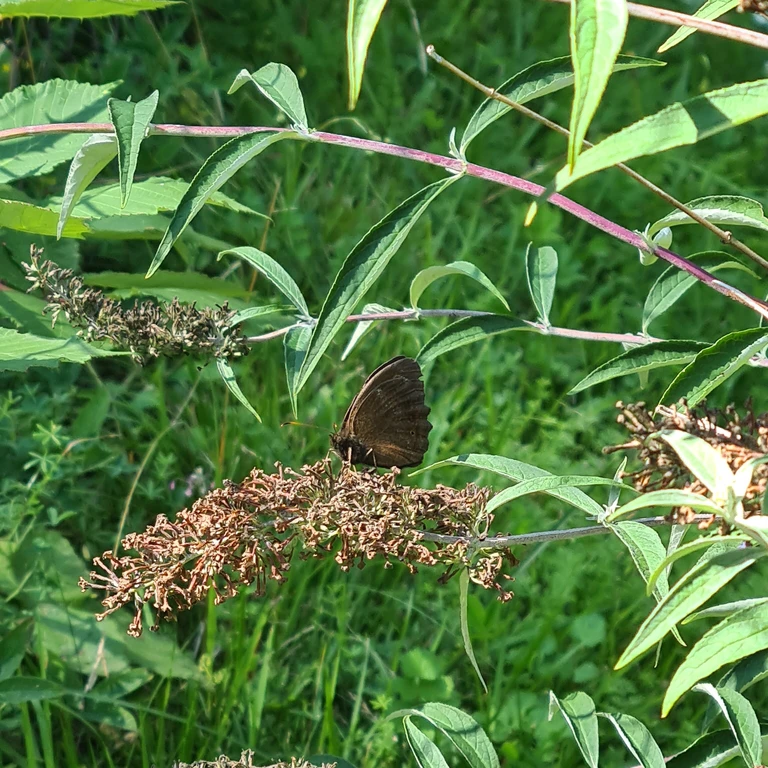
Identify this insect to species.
Minois dryas
